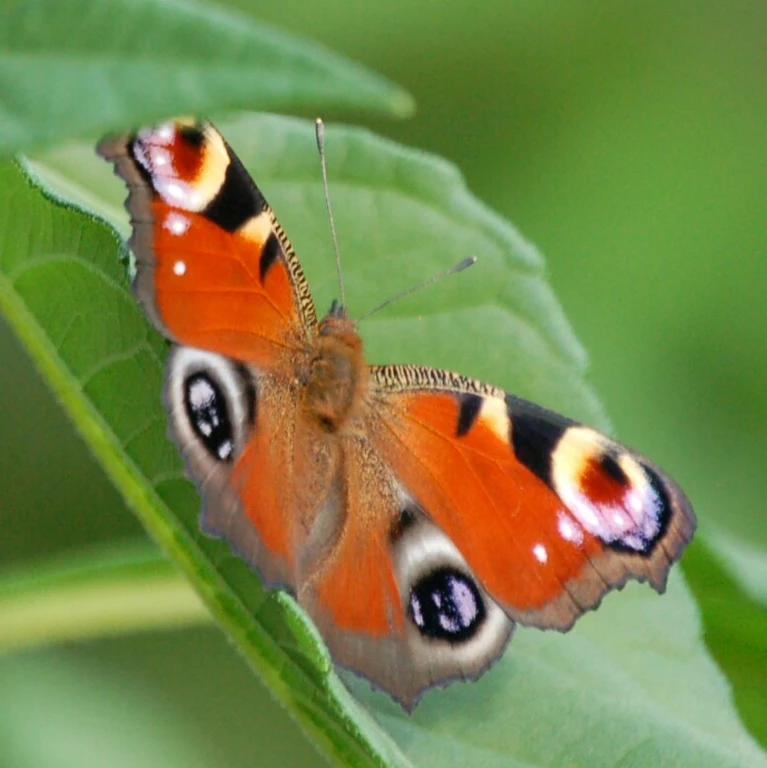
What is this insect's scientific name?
Aglais io
